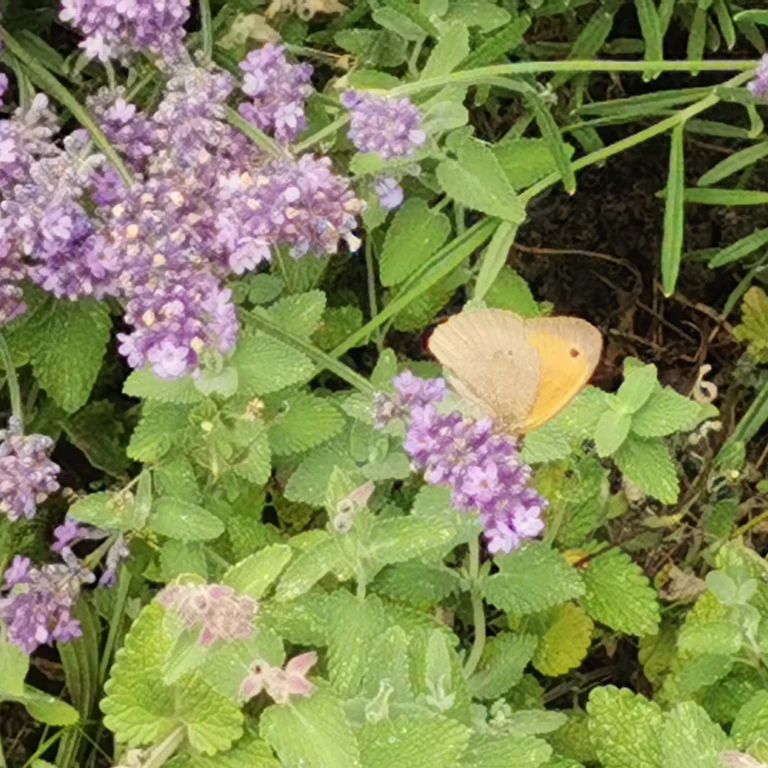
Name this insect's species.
Maniola jurtina
